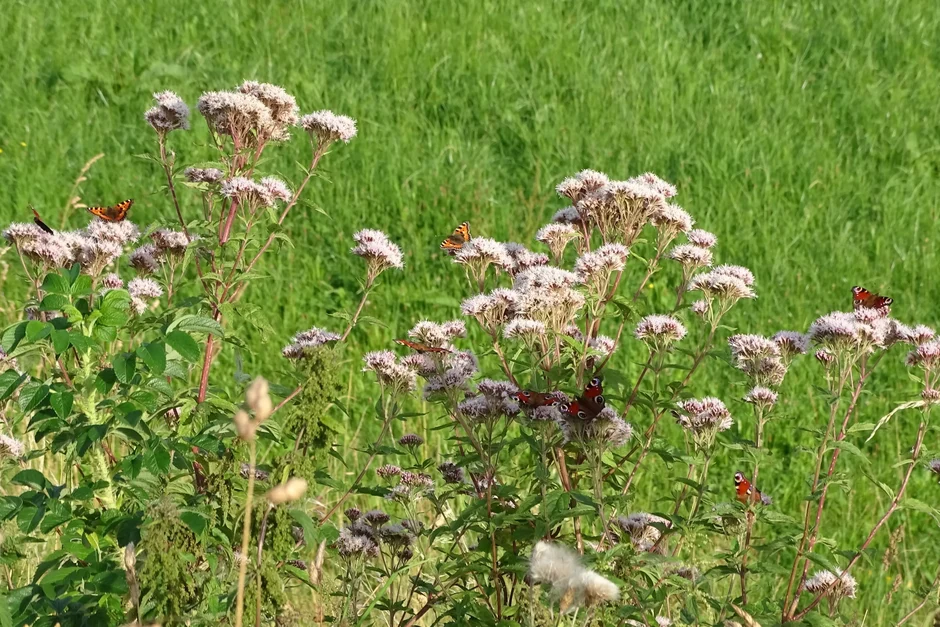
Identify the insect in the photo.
Aglais io
